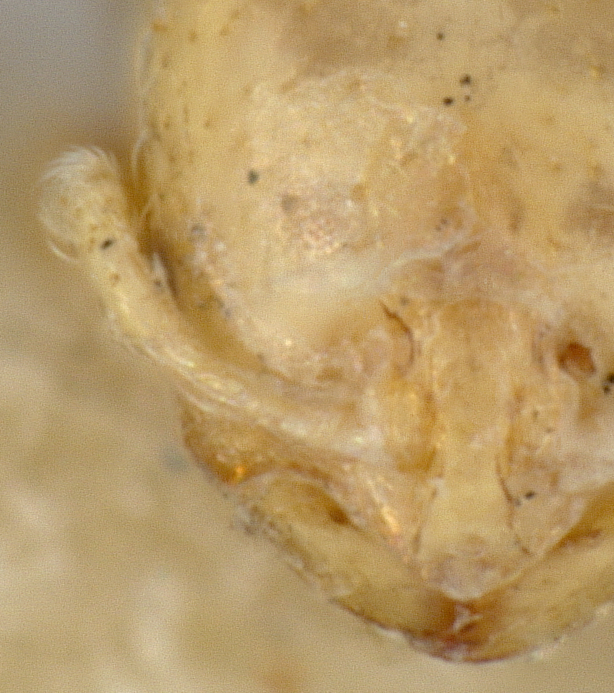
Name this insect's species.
Solenopsis cleptes
